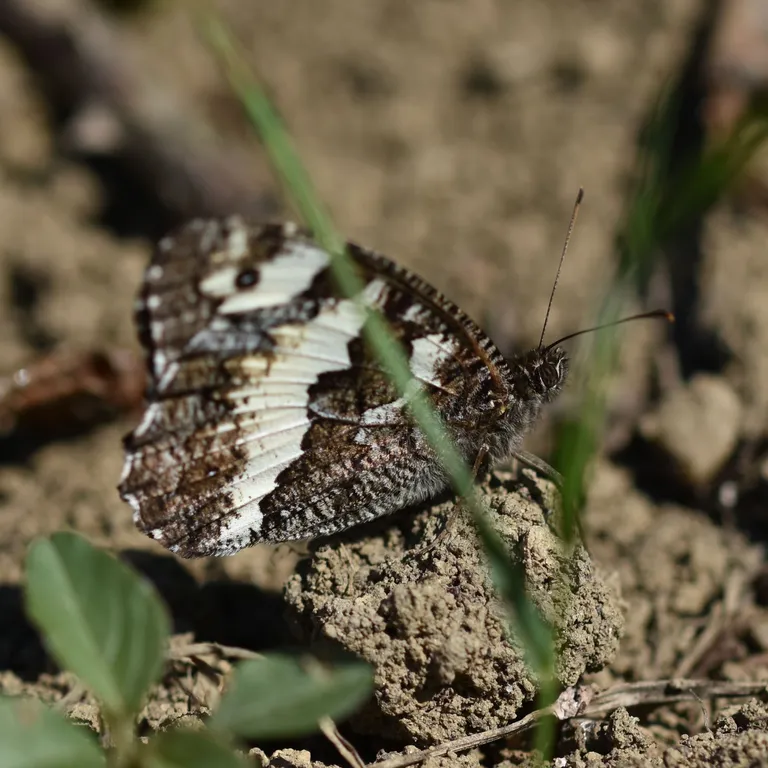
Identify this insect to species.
Brintesia circe
